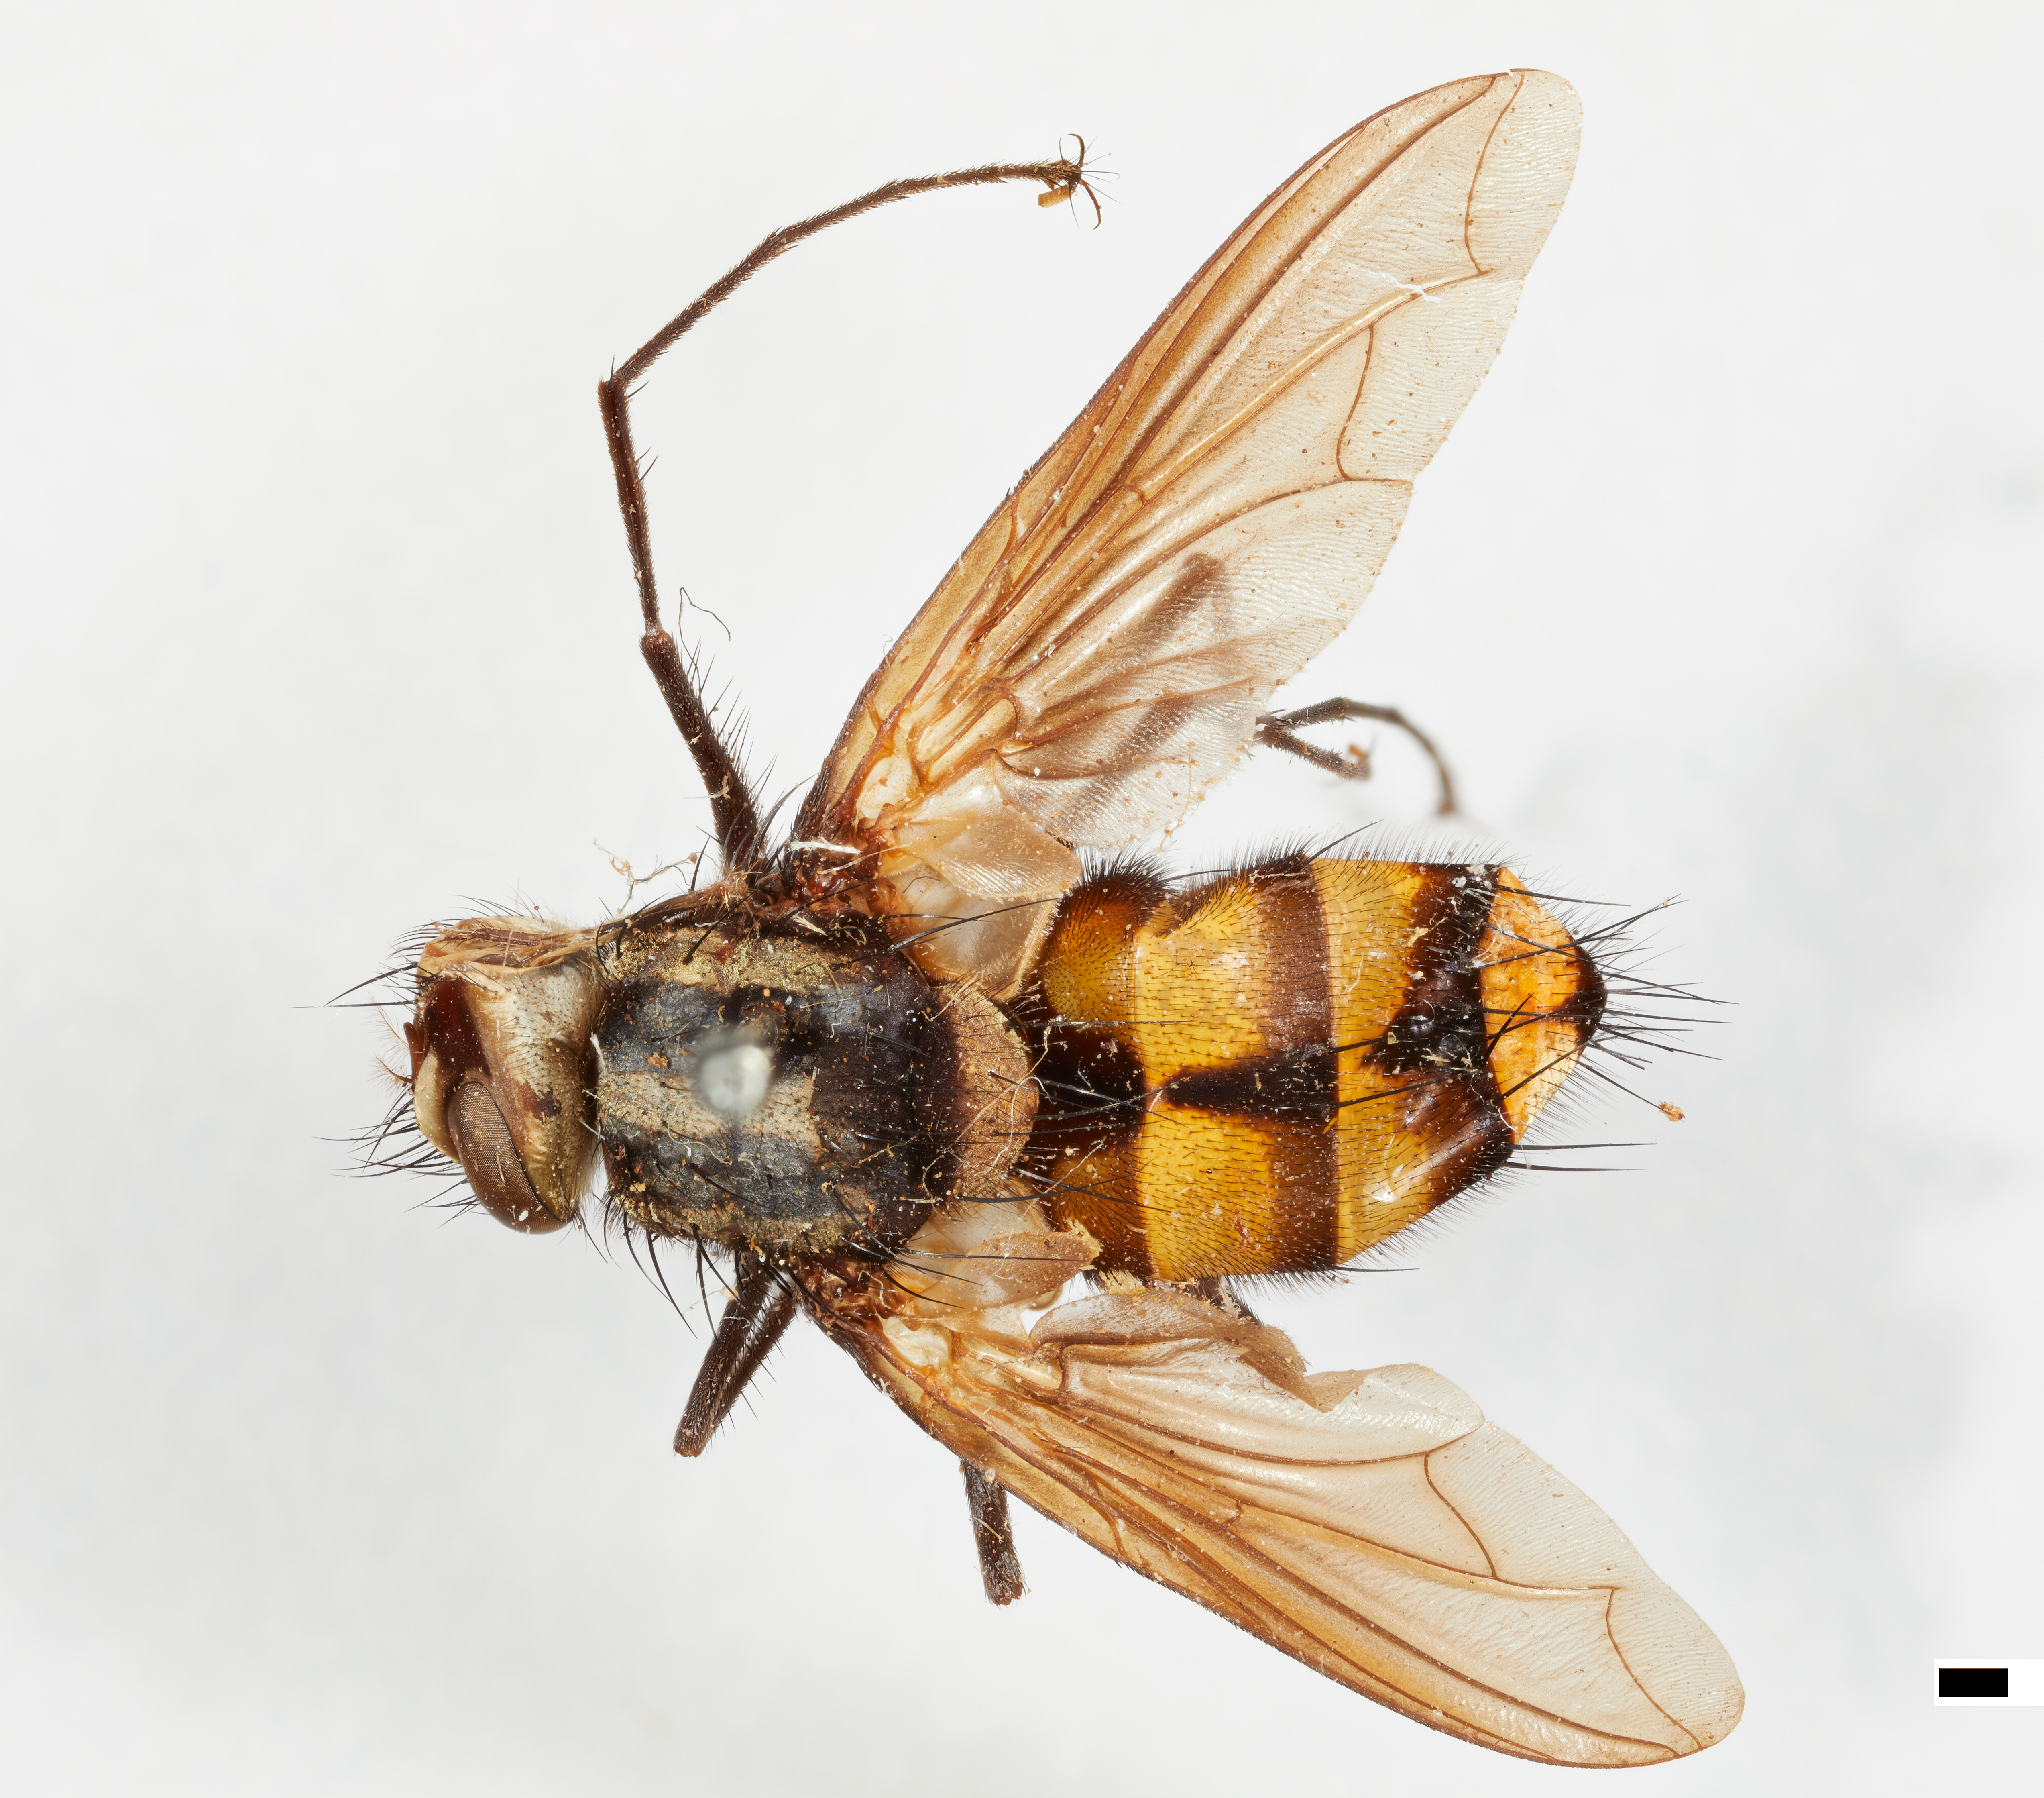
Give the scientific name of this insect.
Barydexia bivittata
